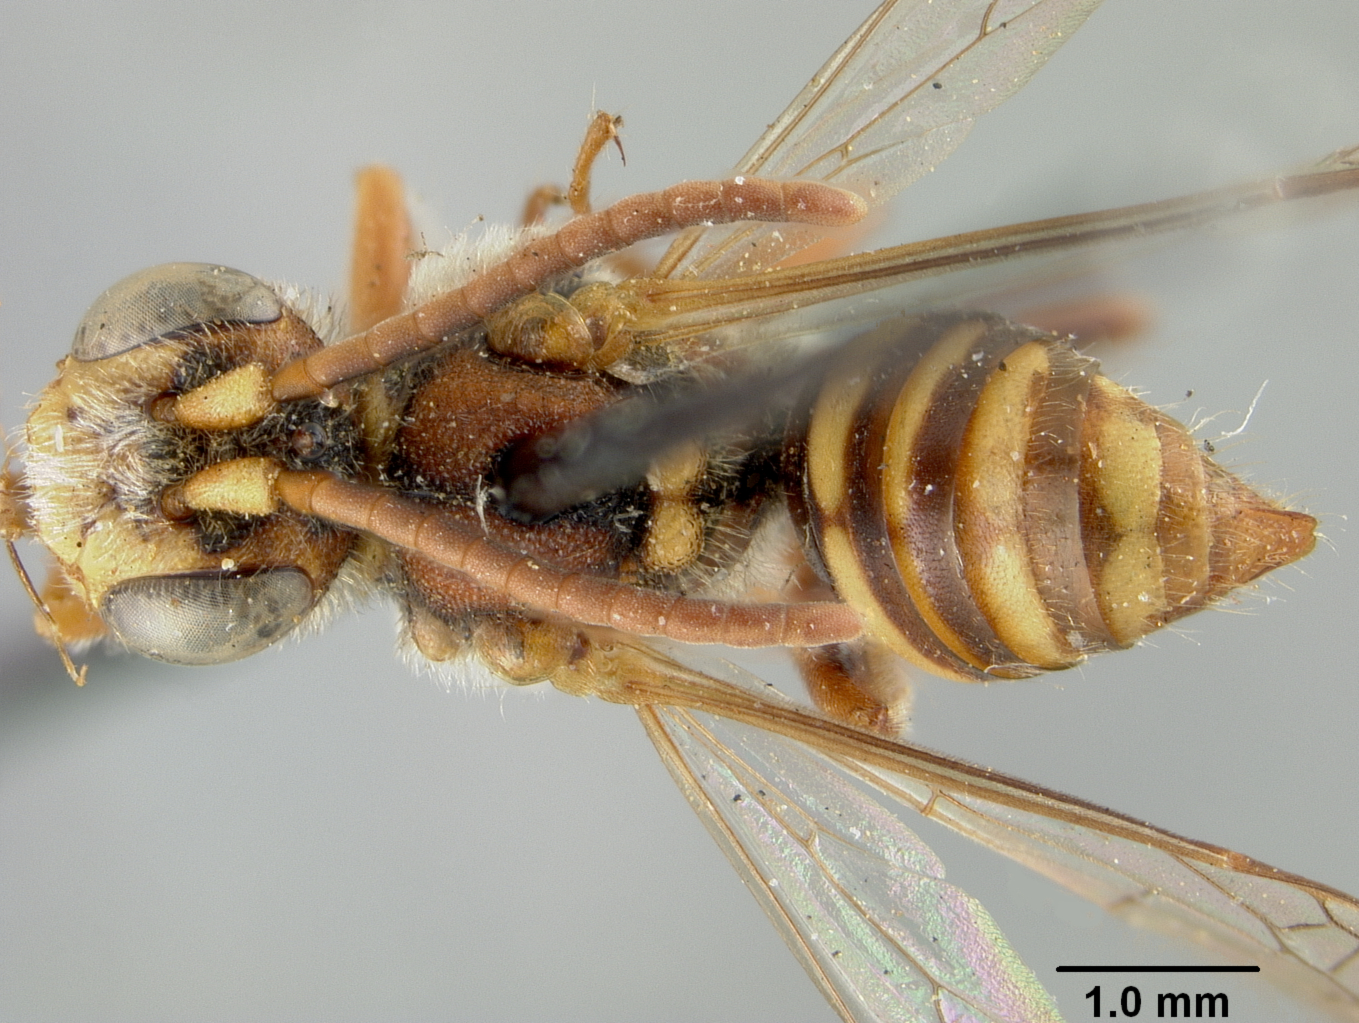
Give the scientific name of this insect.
Nomada indusata
